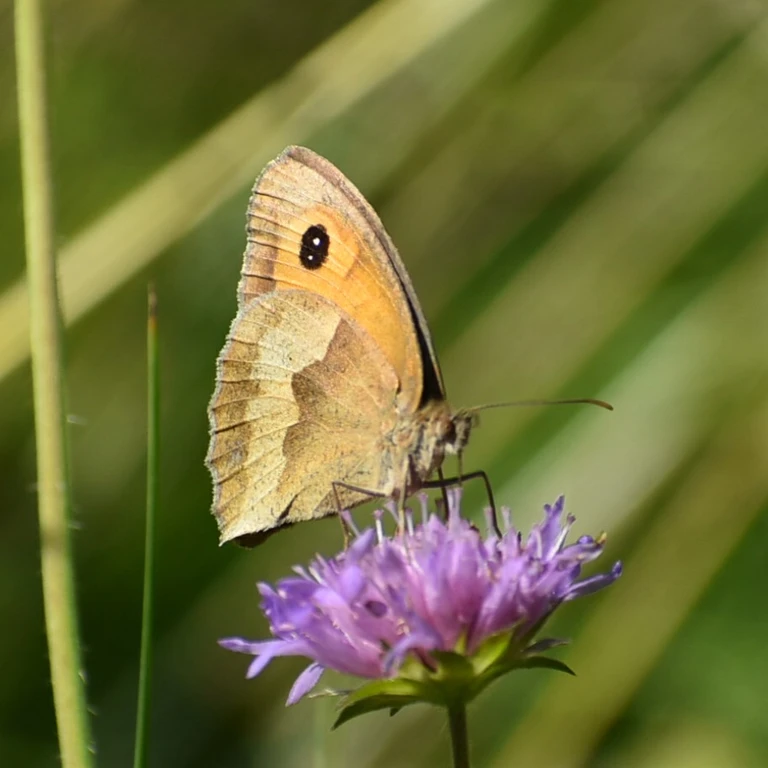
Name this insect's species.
Maniola jurtina
